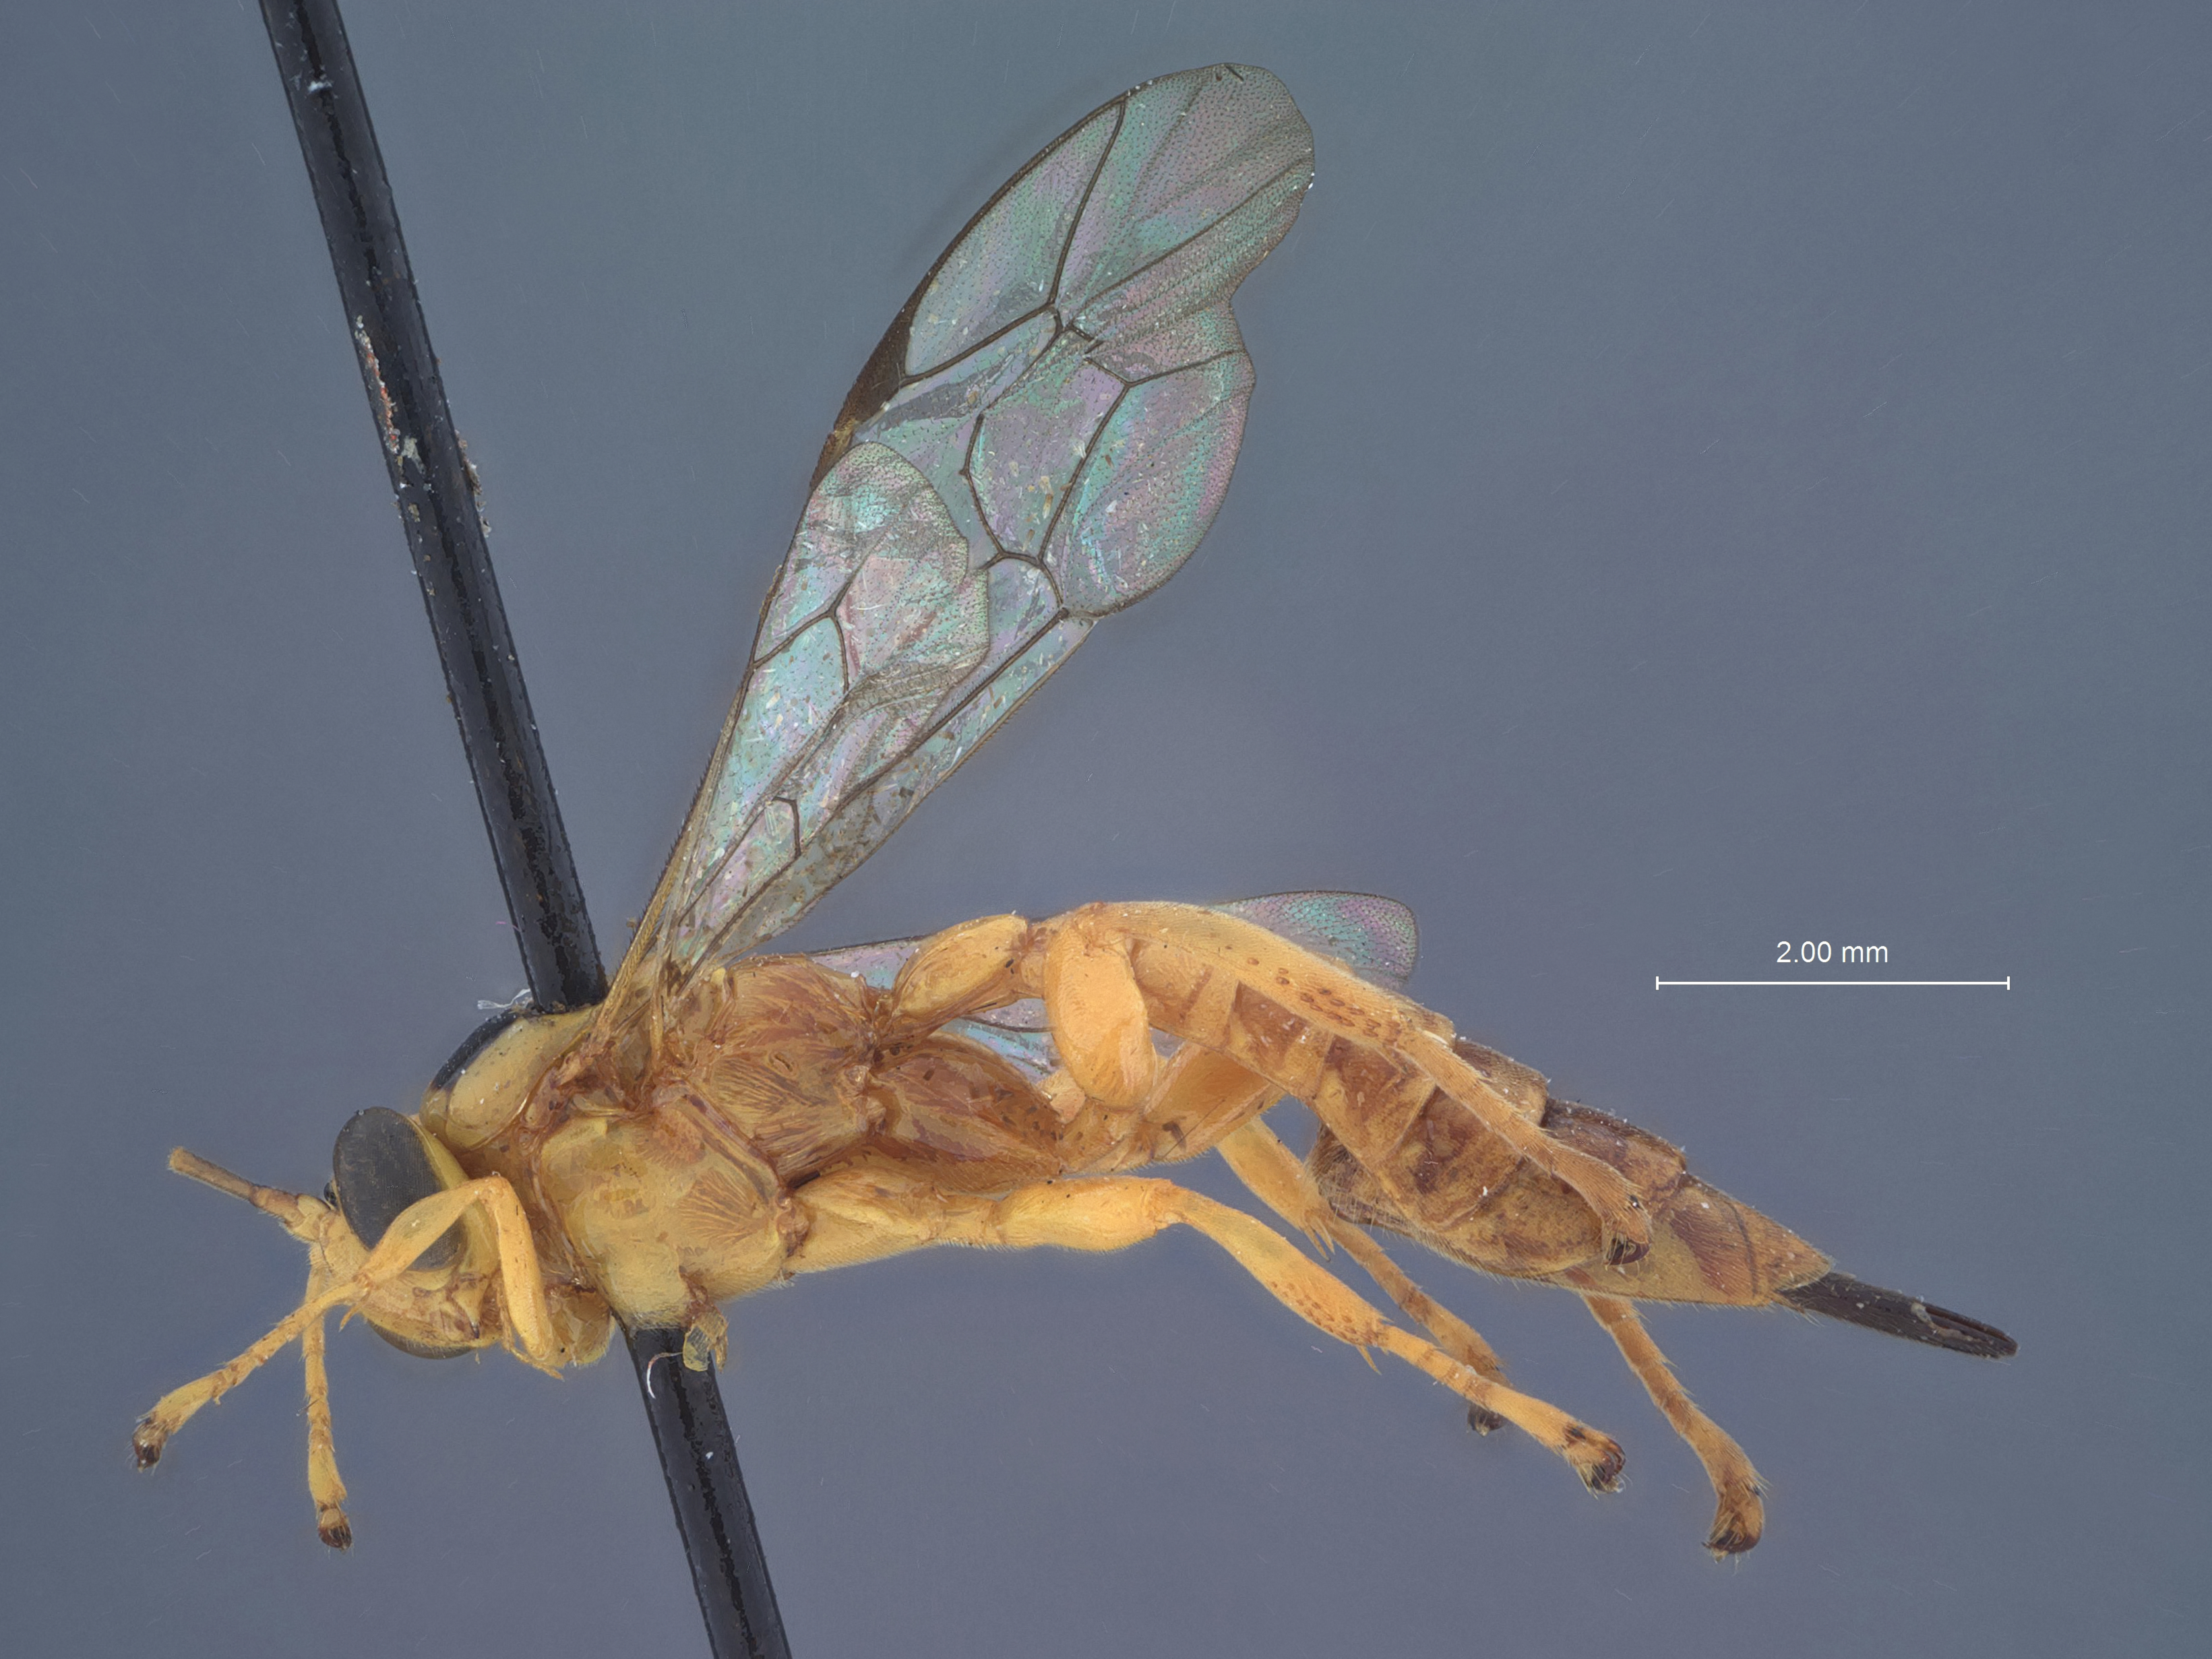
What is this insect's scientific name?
Xanthopimpla brevibasis
